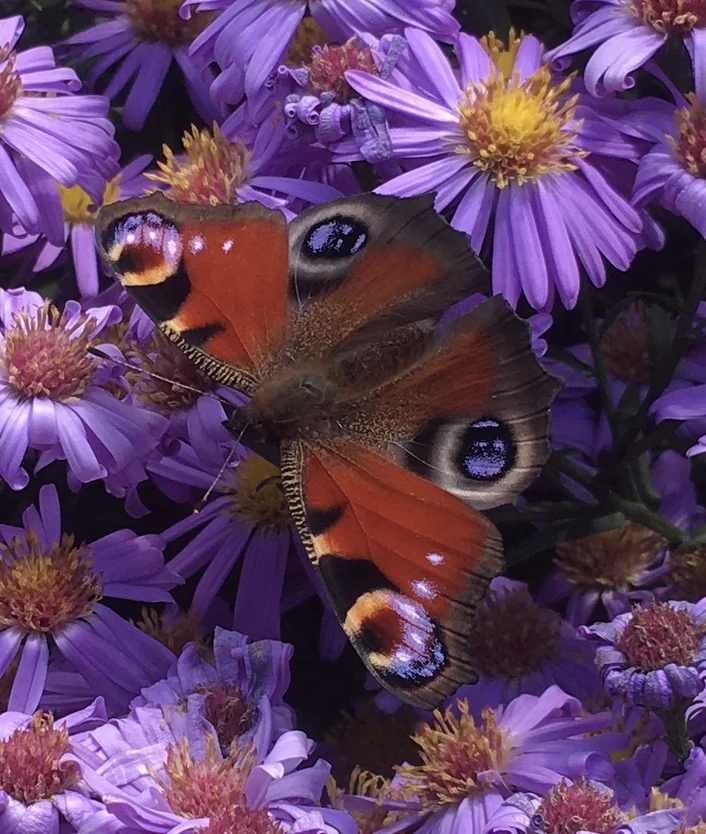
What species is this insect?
Aglais io
